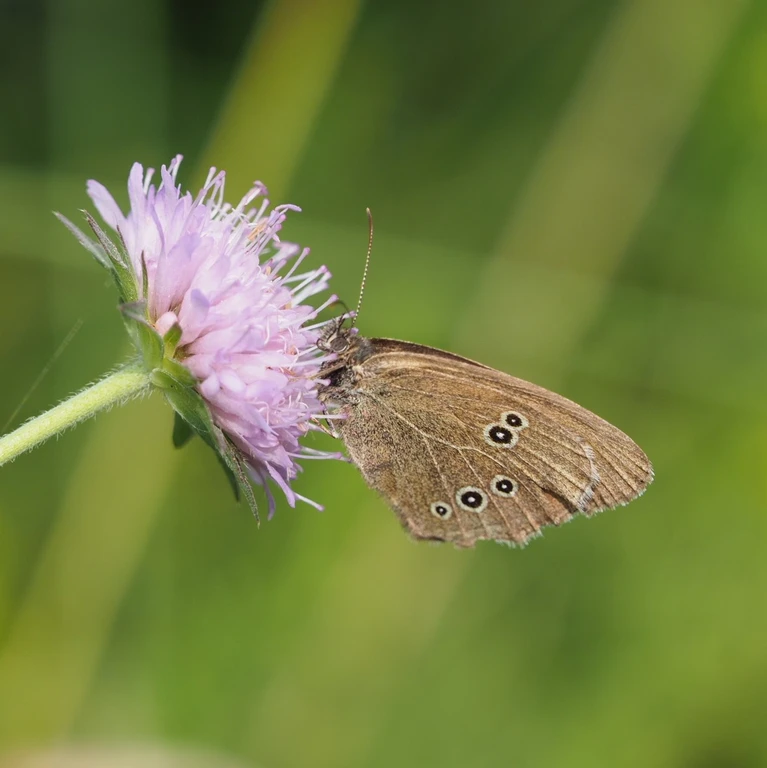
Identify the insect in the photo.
Aphantopus hyperantus
